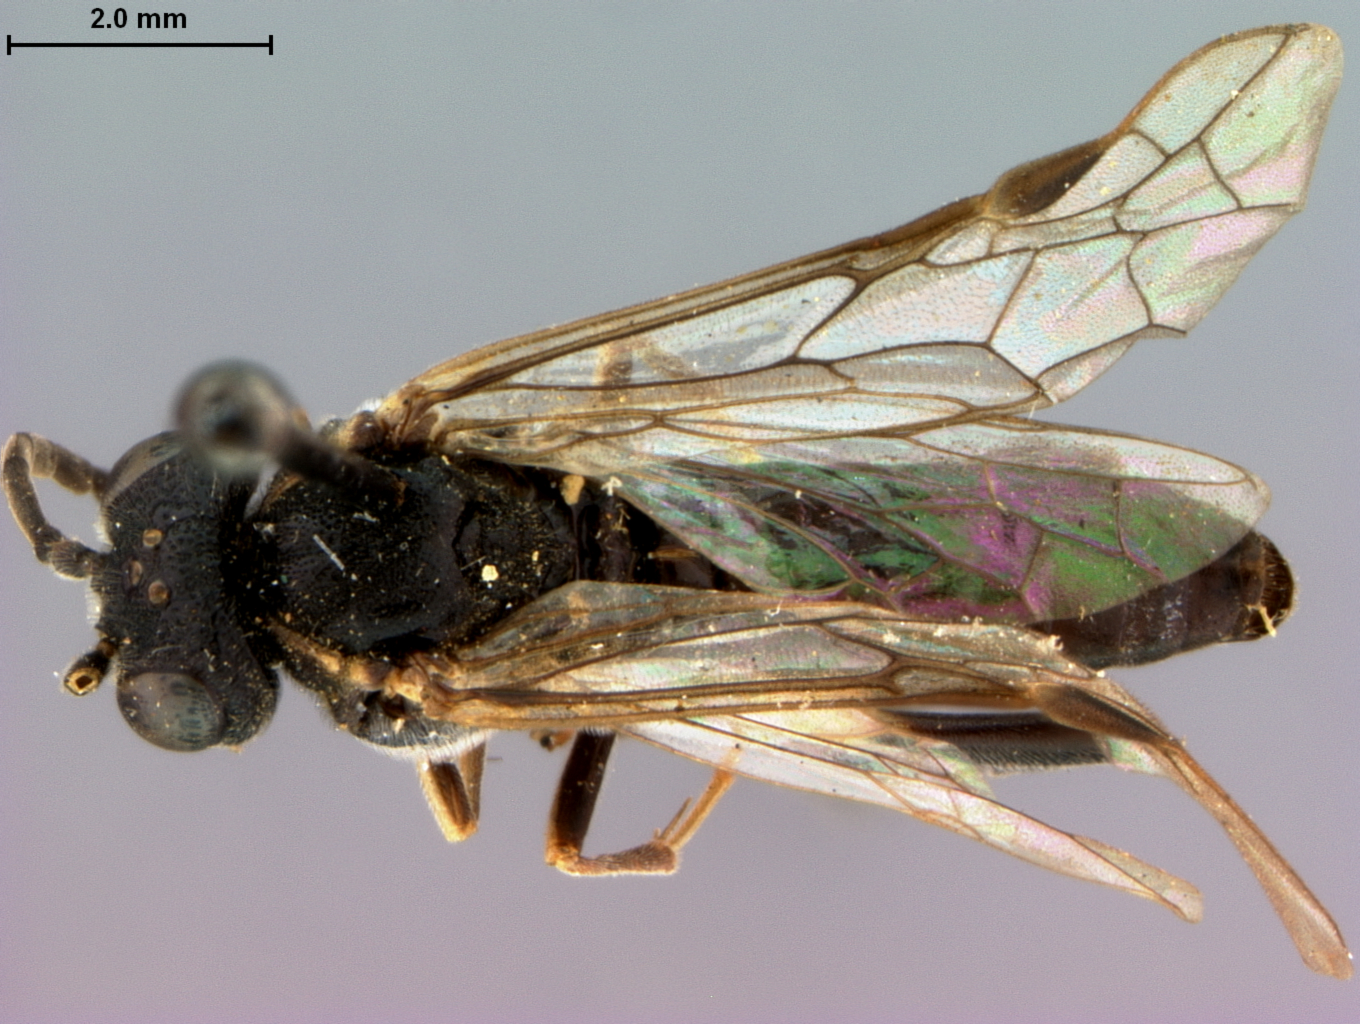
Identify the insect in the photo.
Macrophya castaneae
